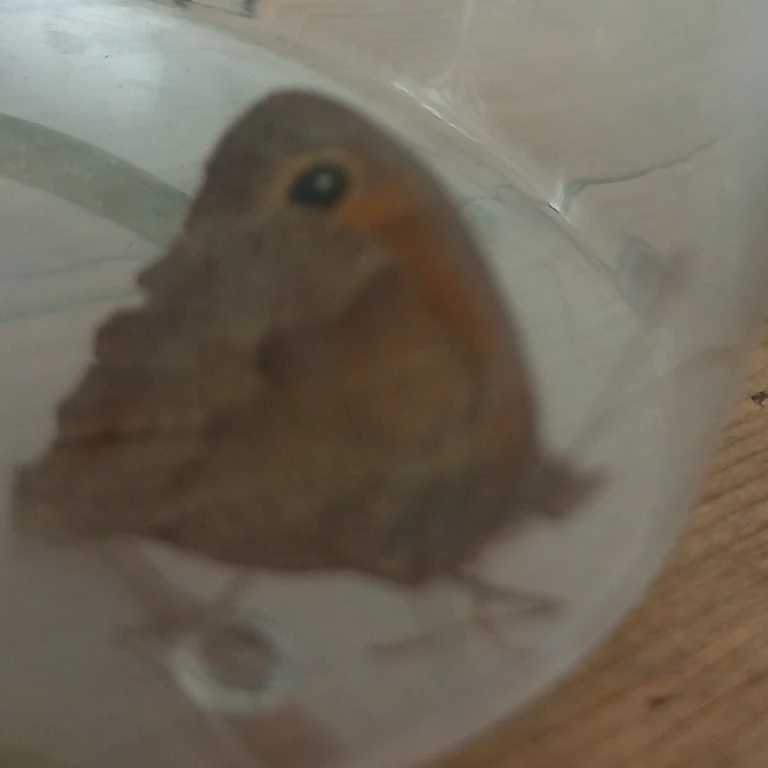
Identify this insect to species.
Maniola jurtina
